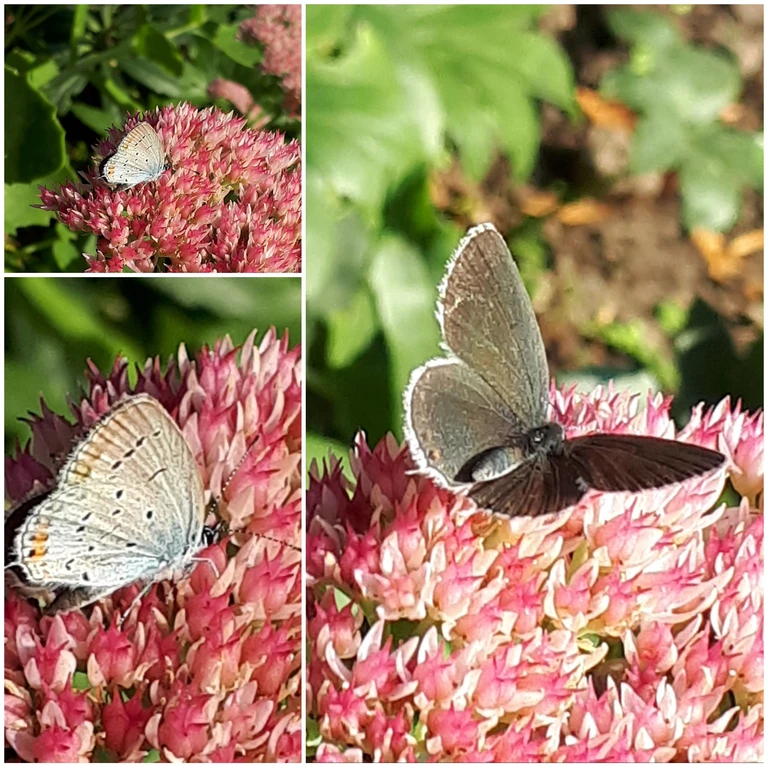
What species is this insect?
Cupido argiades (also Elkalyce argiades)
